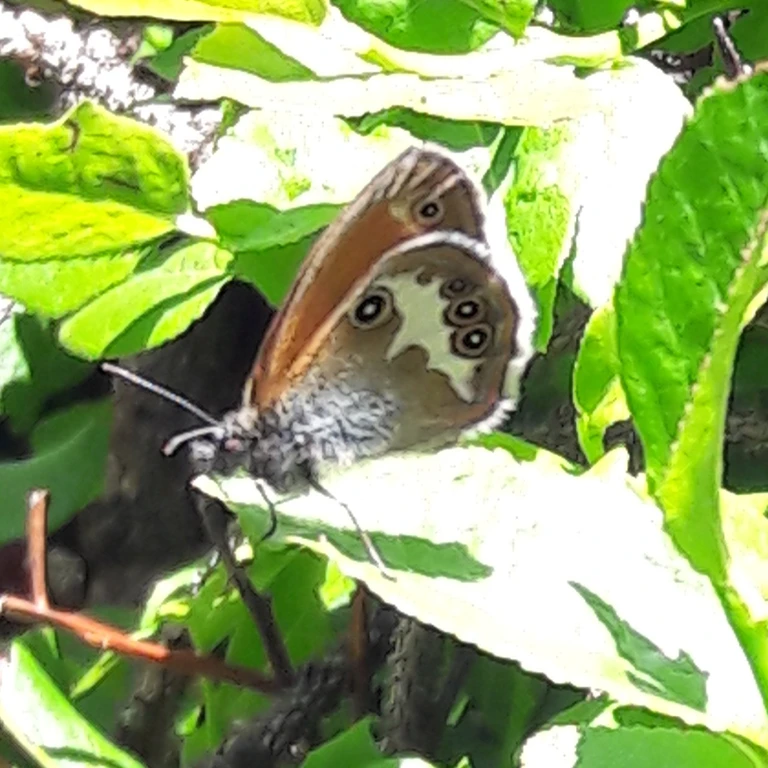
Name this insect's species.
Coenonympha arcania
